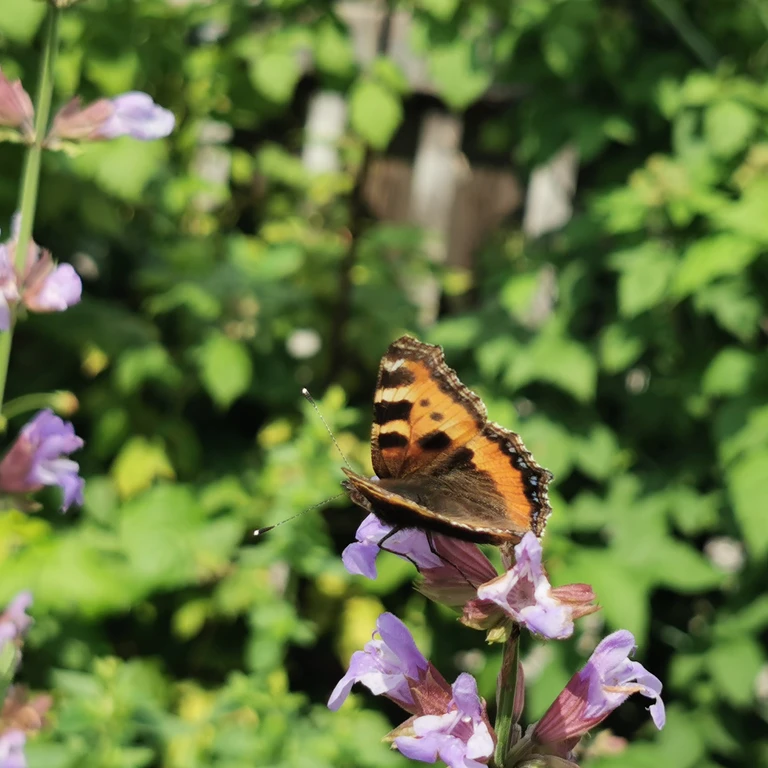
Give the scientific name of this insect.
Aglais urticae
